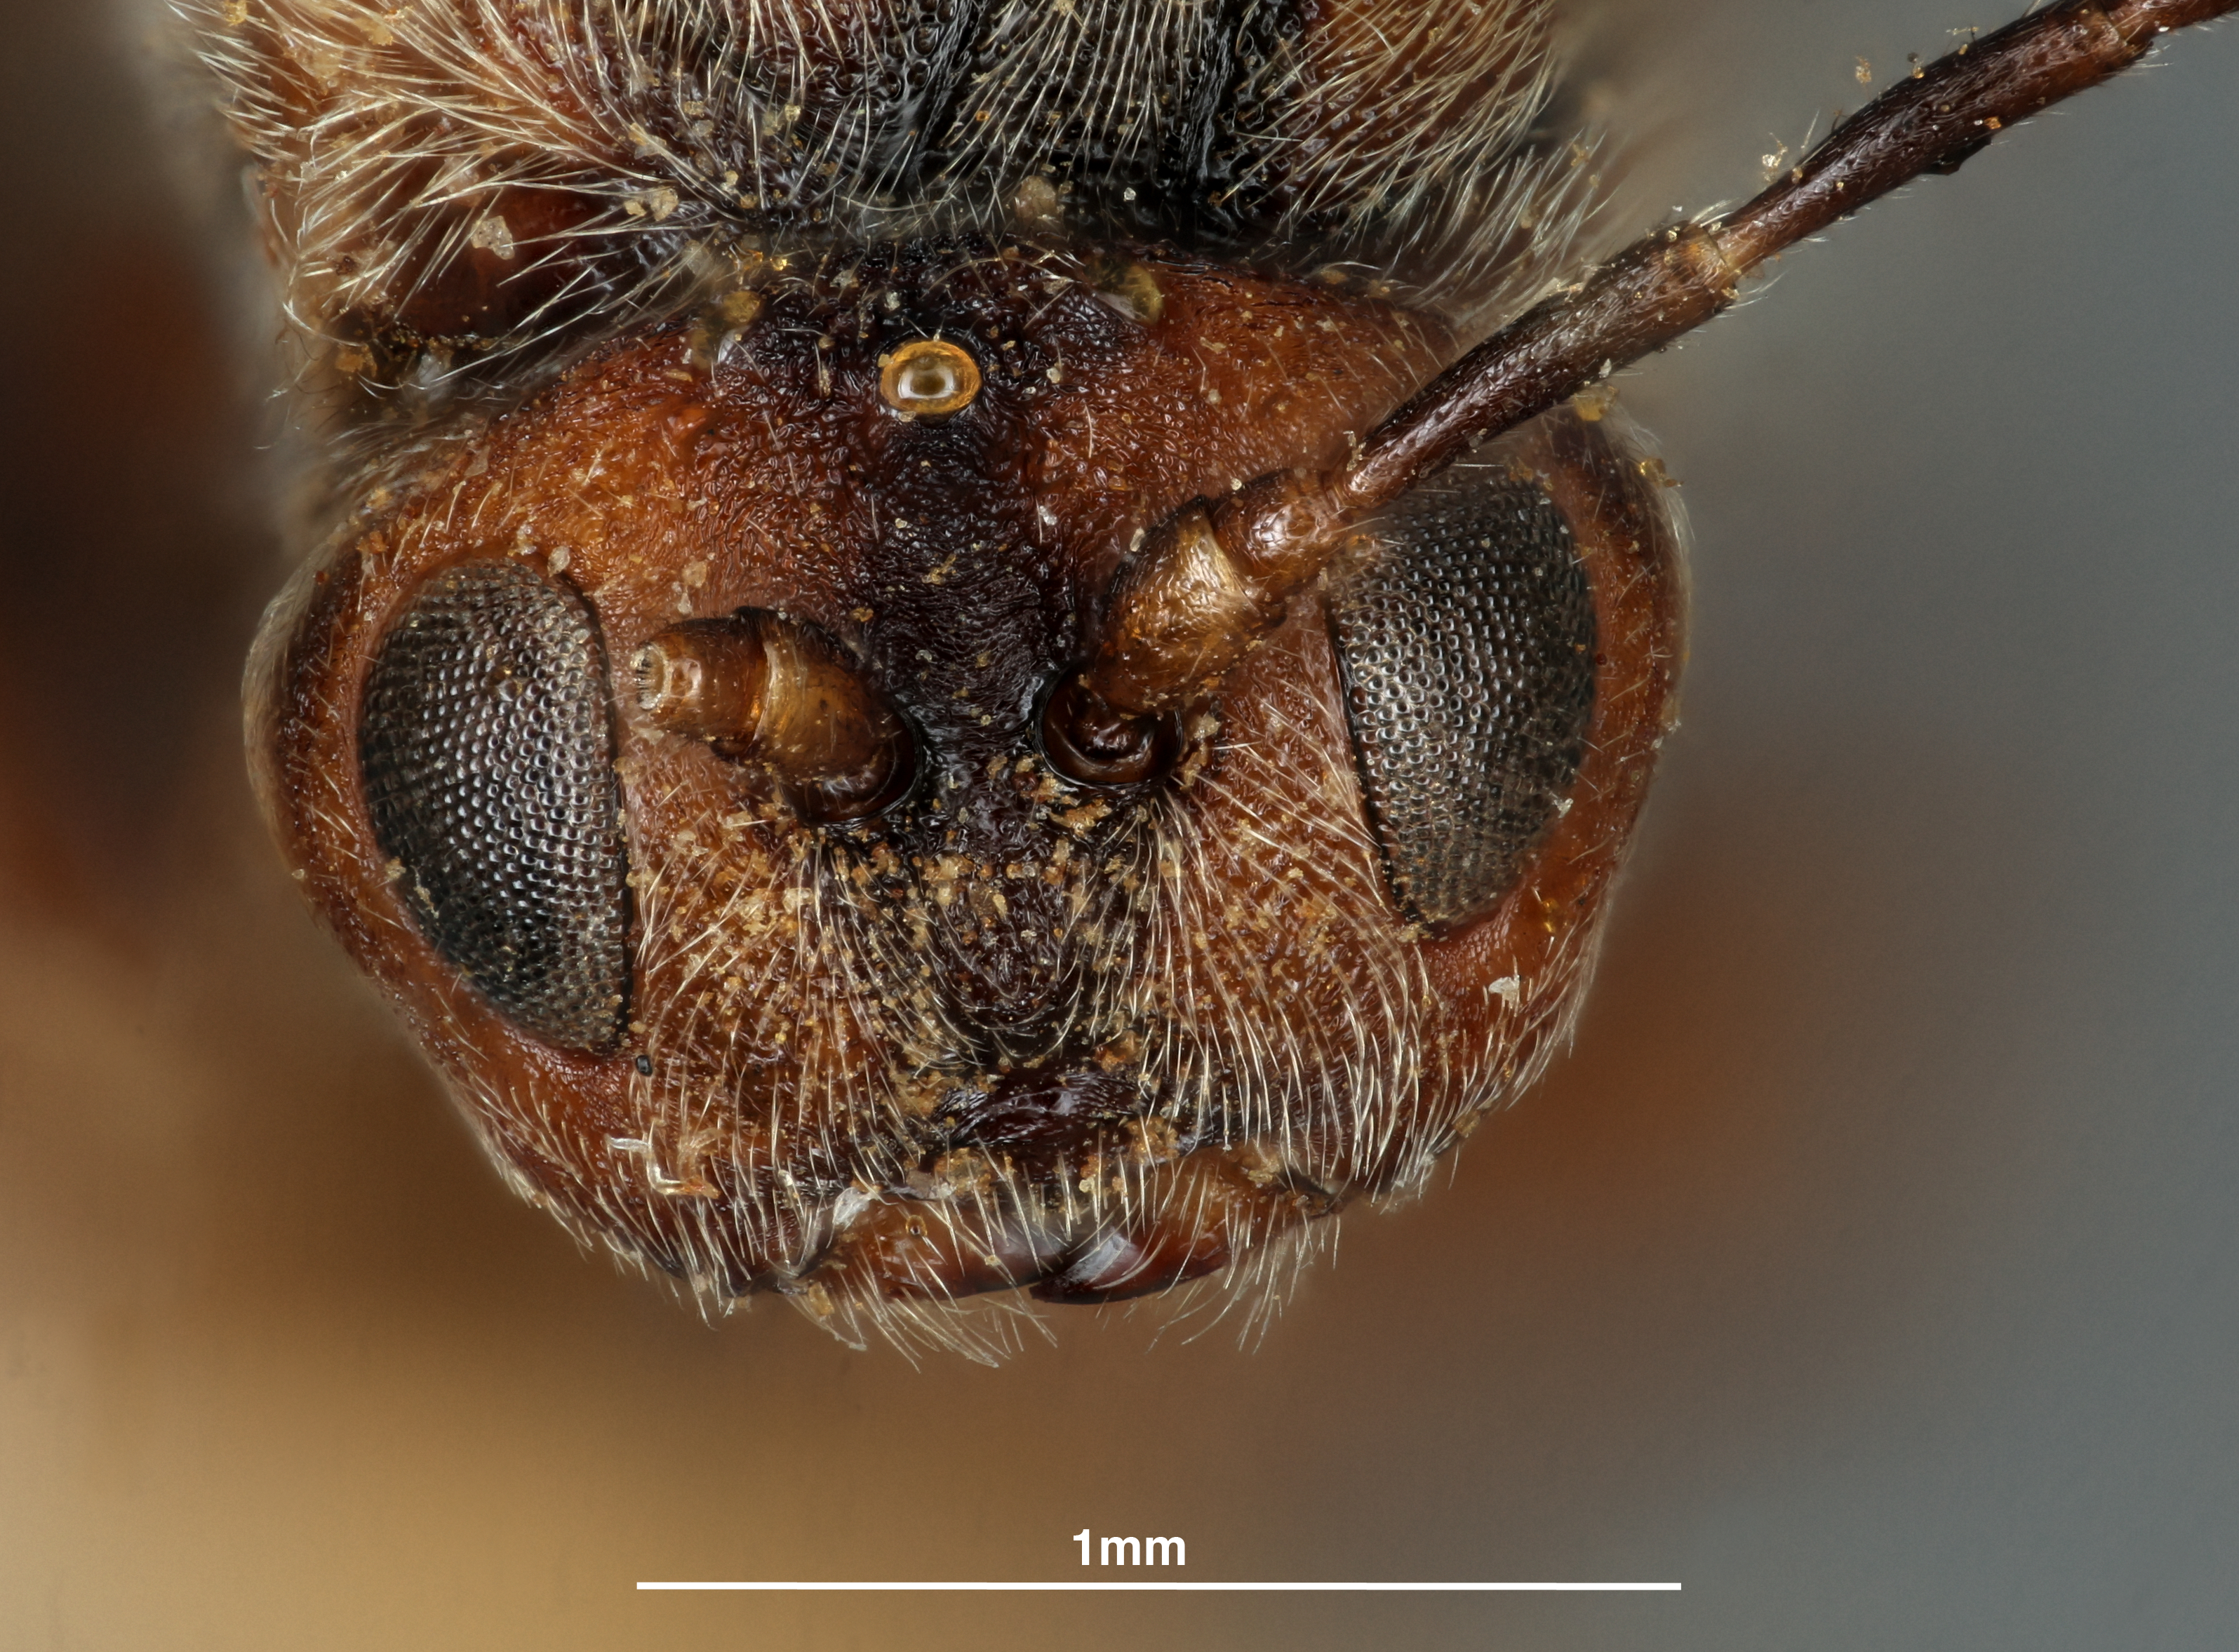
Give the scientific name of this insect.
Holcaspis bassetti
